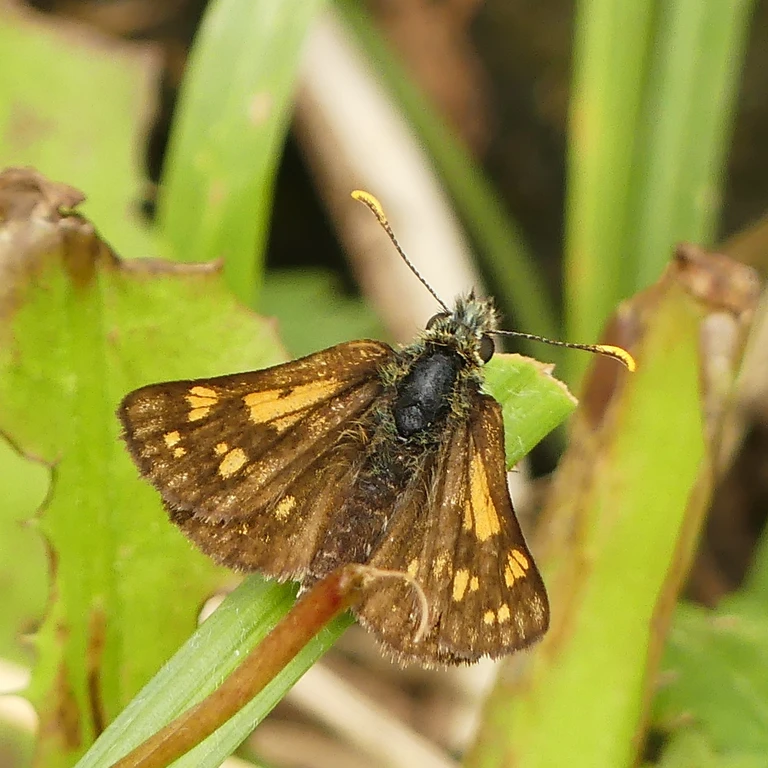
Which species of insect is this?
Carterocephalus palaemon
